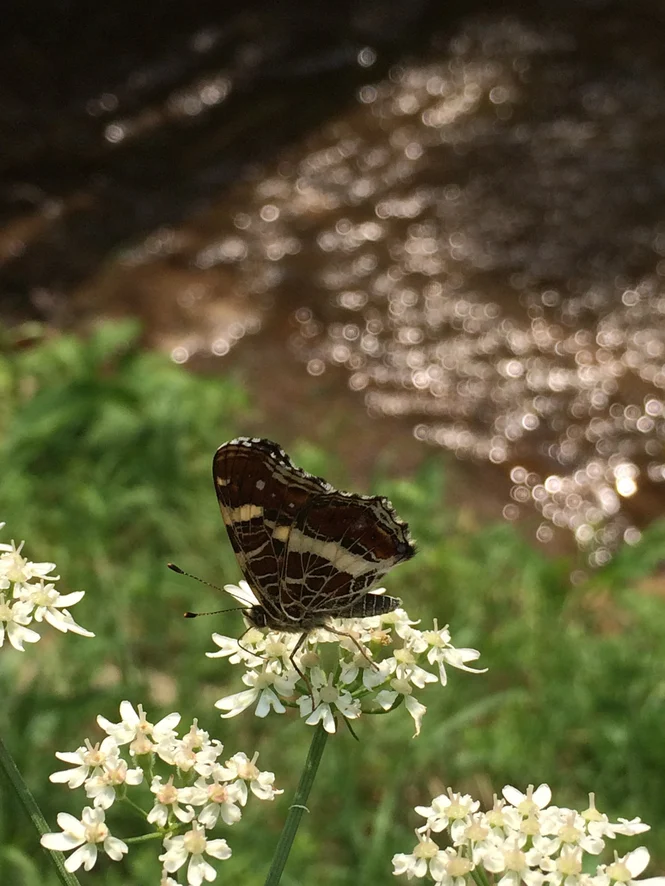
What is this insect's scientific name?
Araschnia levana
